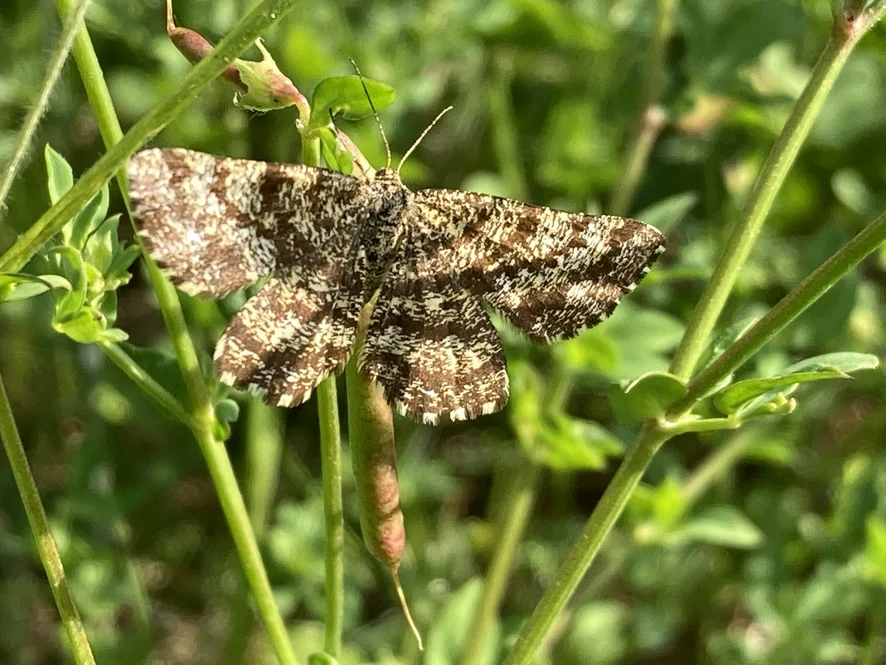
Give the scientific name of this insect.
Ematurga atomaria
